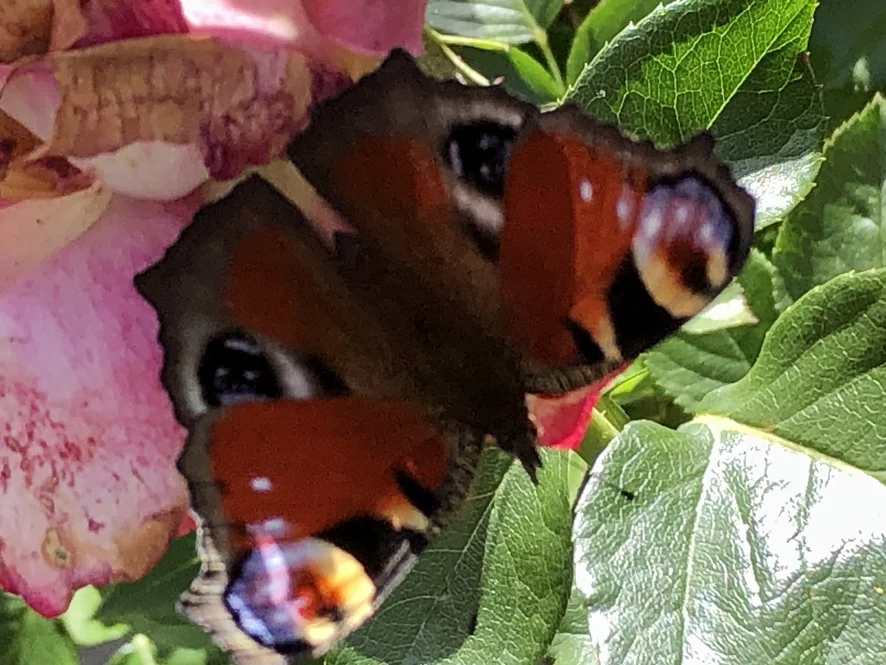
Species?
Aglais io
